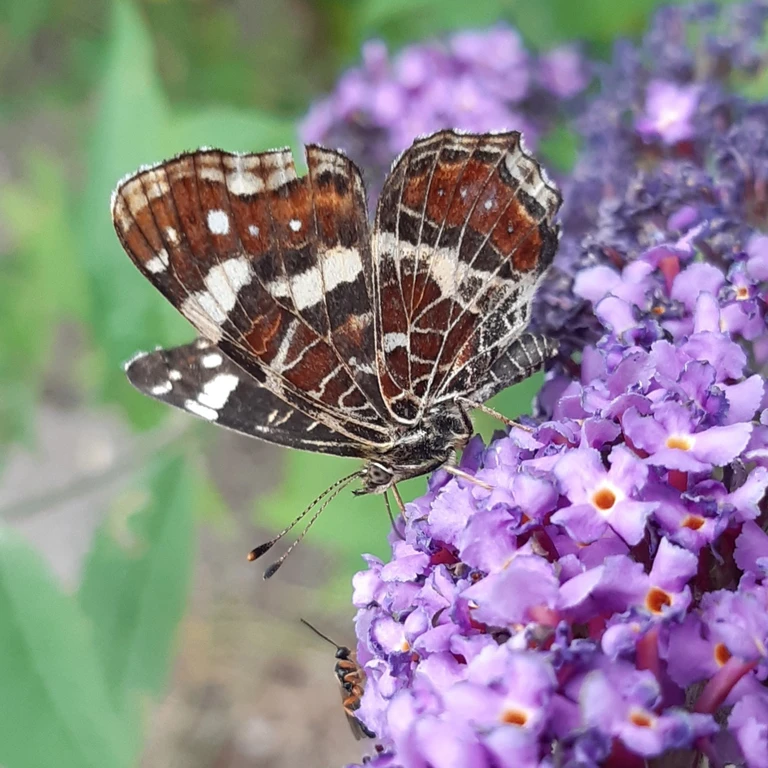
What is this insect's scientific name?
Araschnia levana
